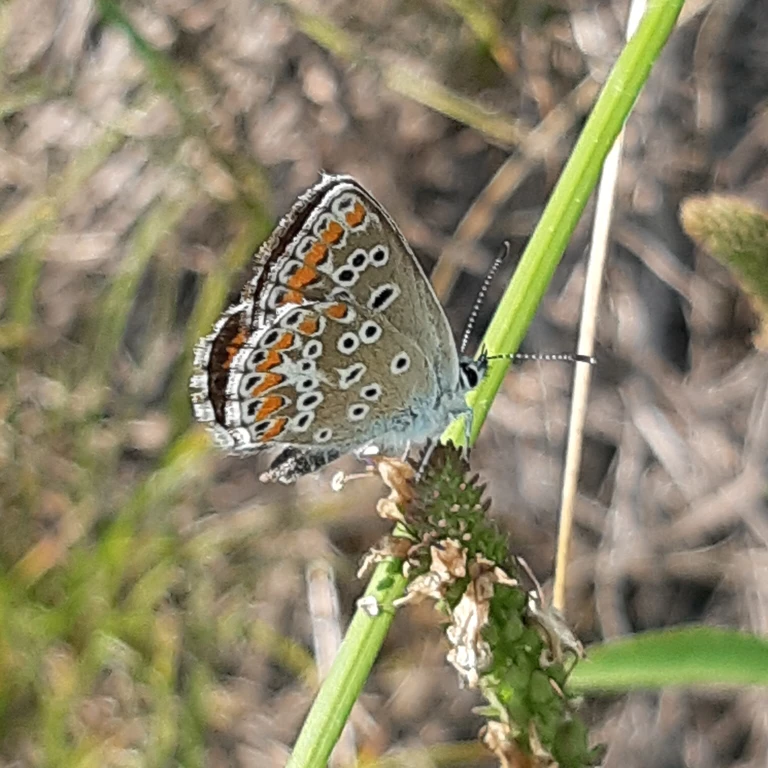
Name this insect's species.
Aricia agestis/artaxerxes
